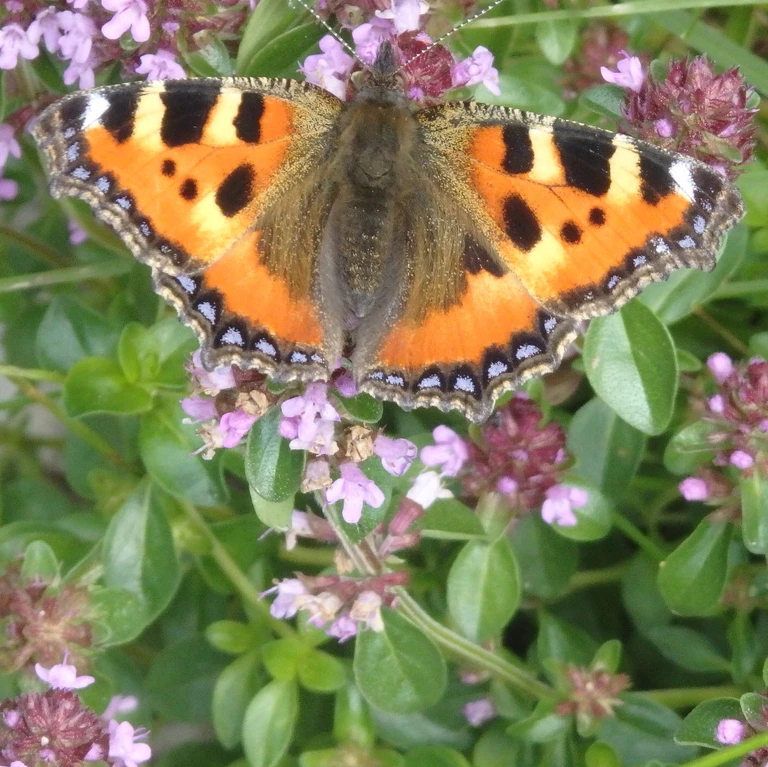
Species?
Aglais urticae
